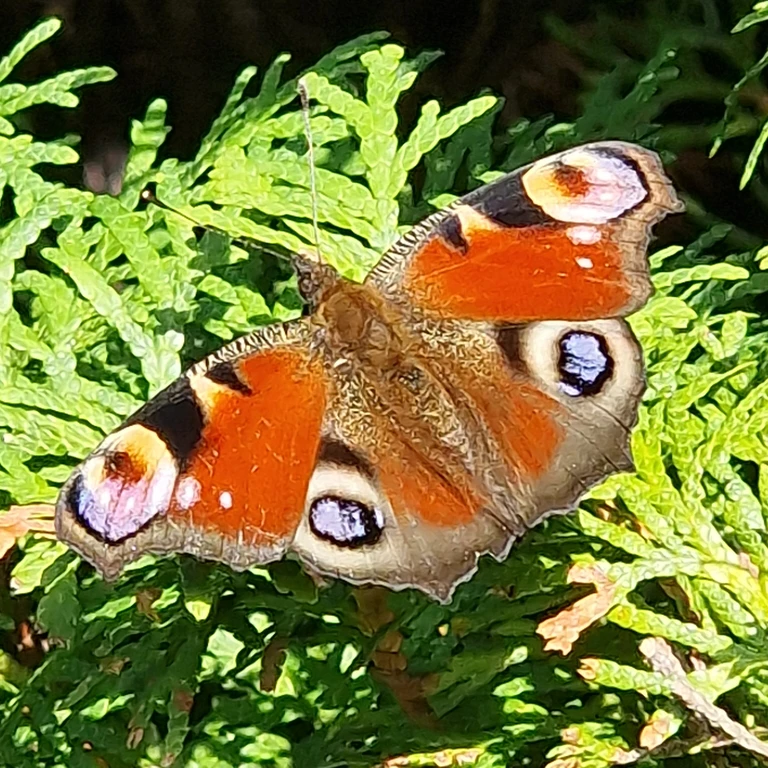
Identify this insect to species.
Aglais io
